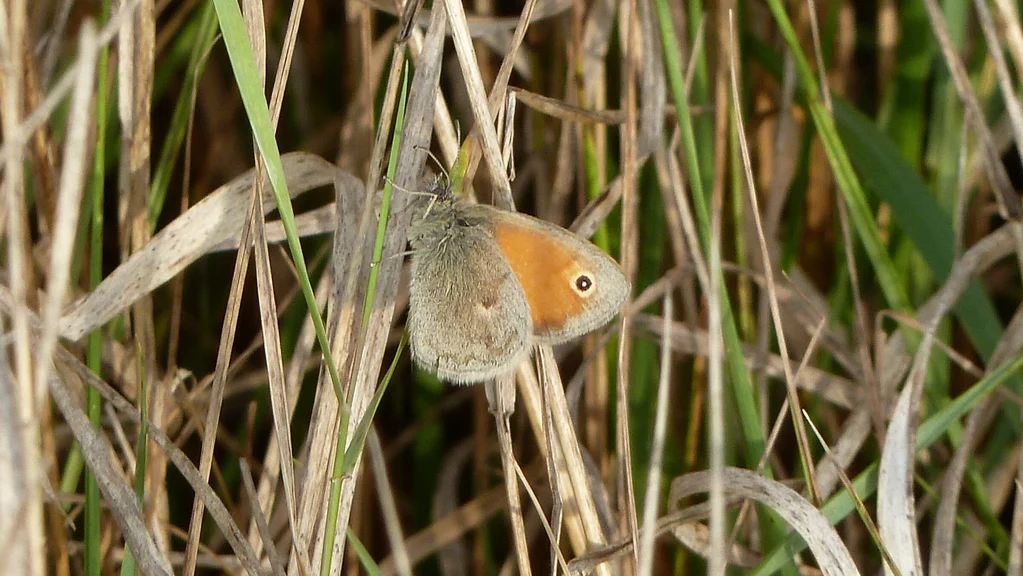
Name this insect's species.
Coenonympha pamphilus
